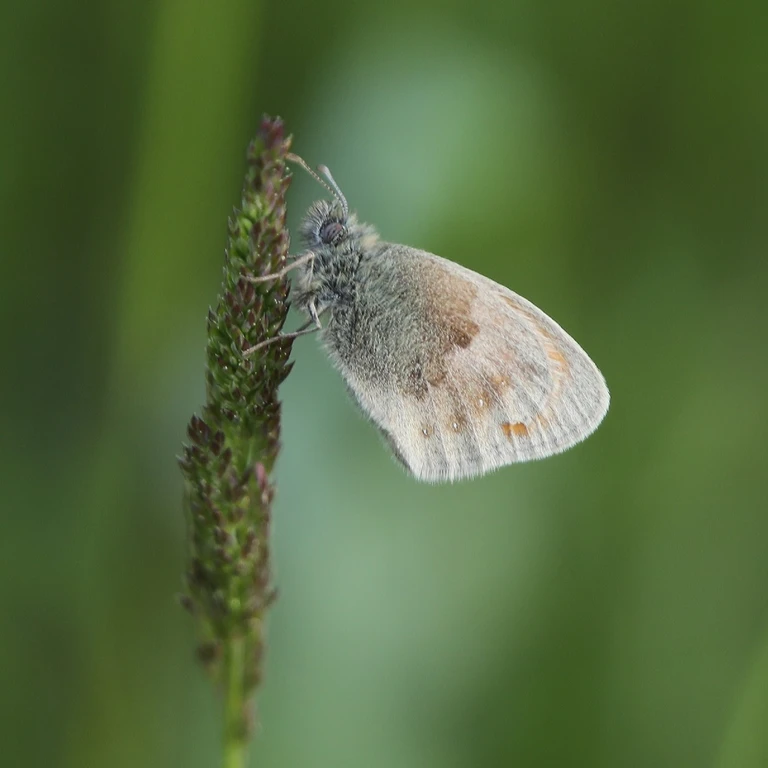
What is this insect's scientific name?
Coenonympha pamphilus
